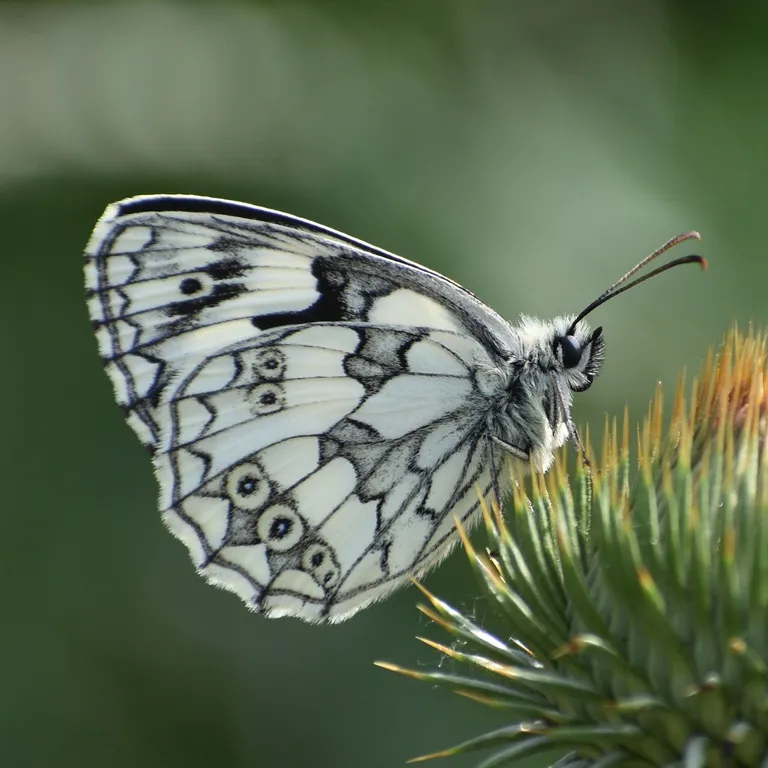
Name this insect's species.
Melanargia galathea
